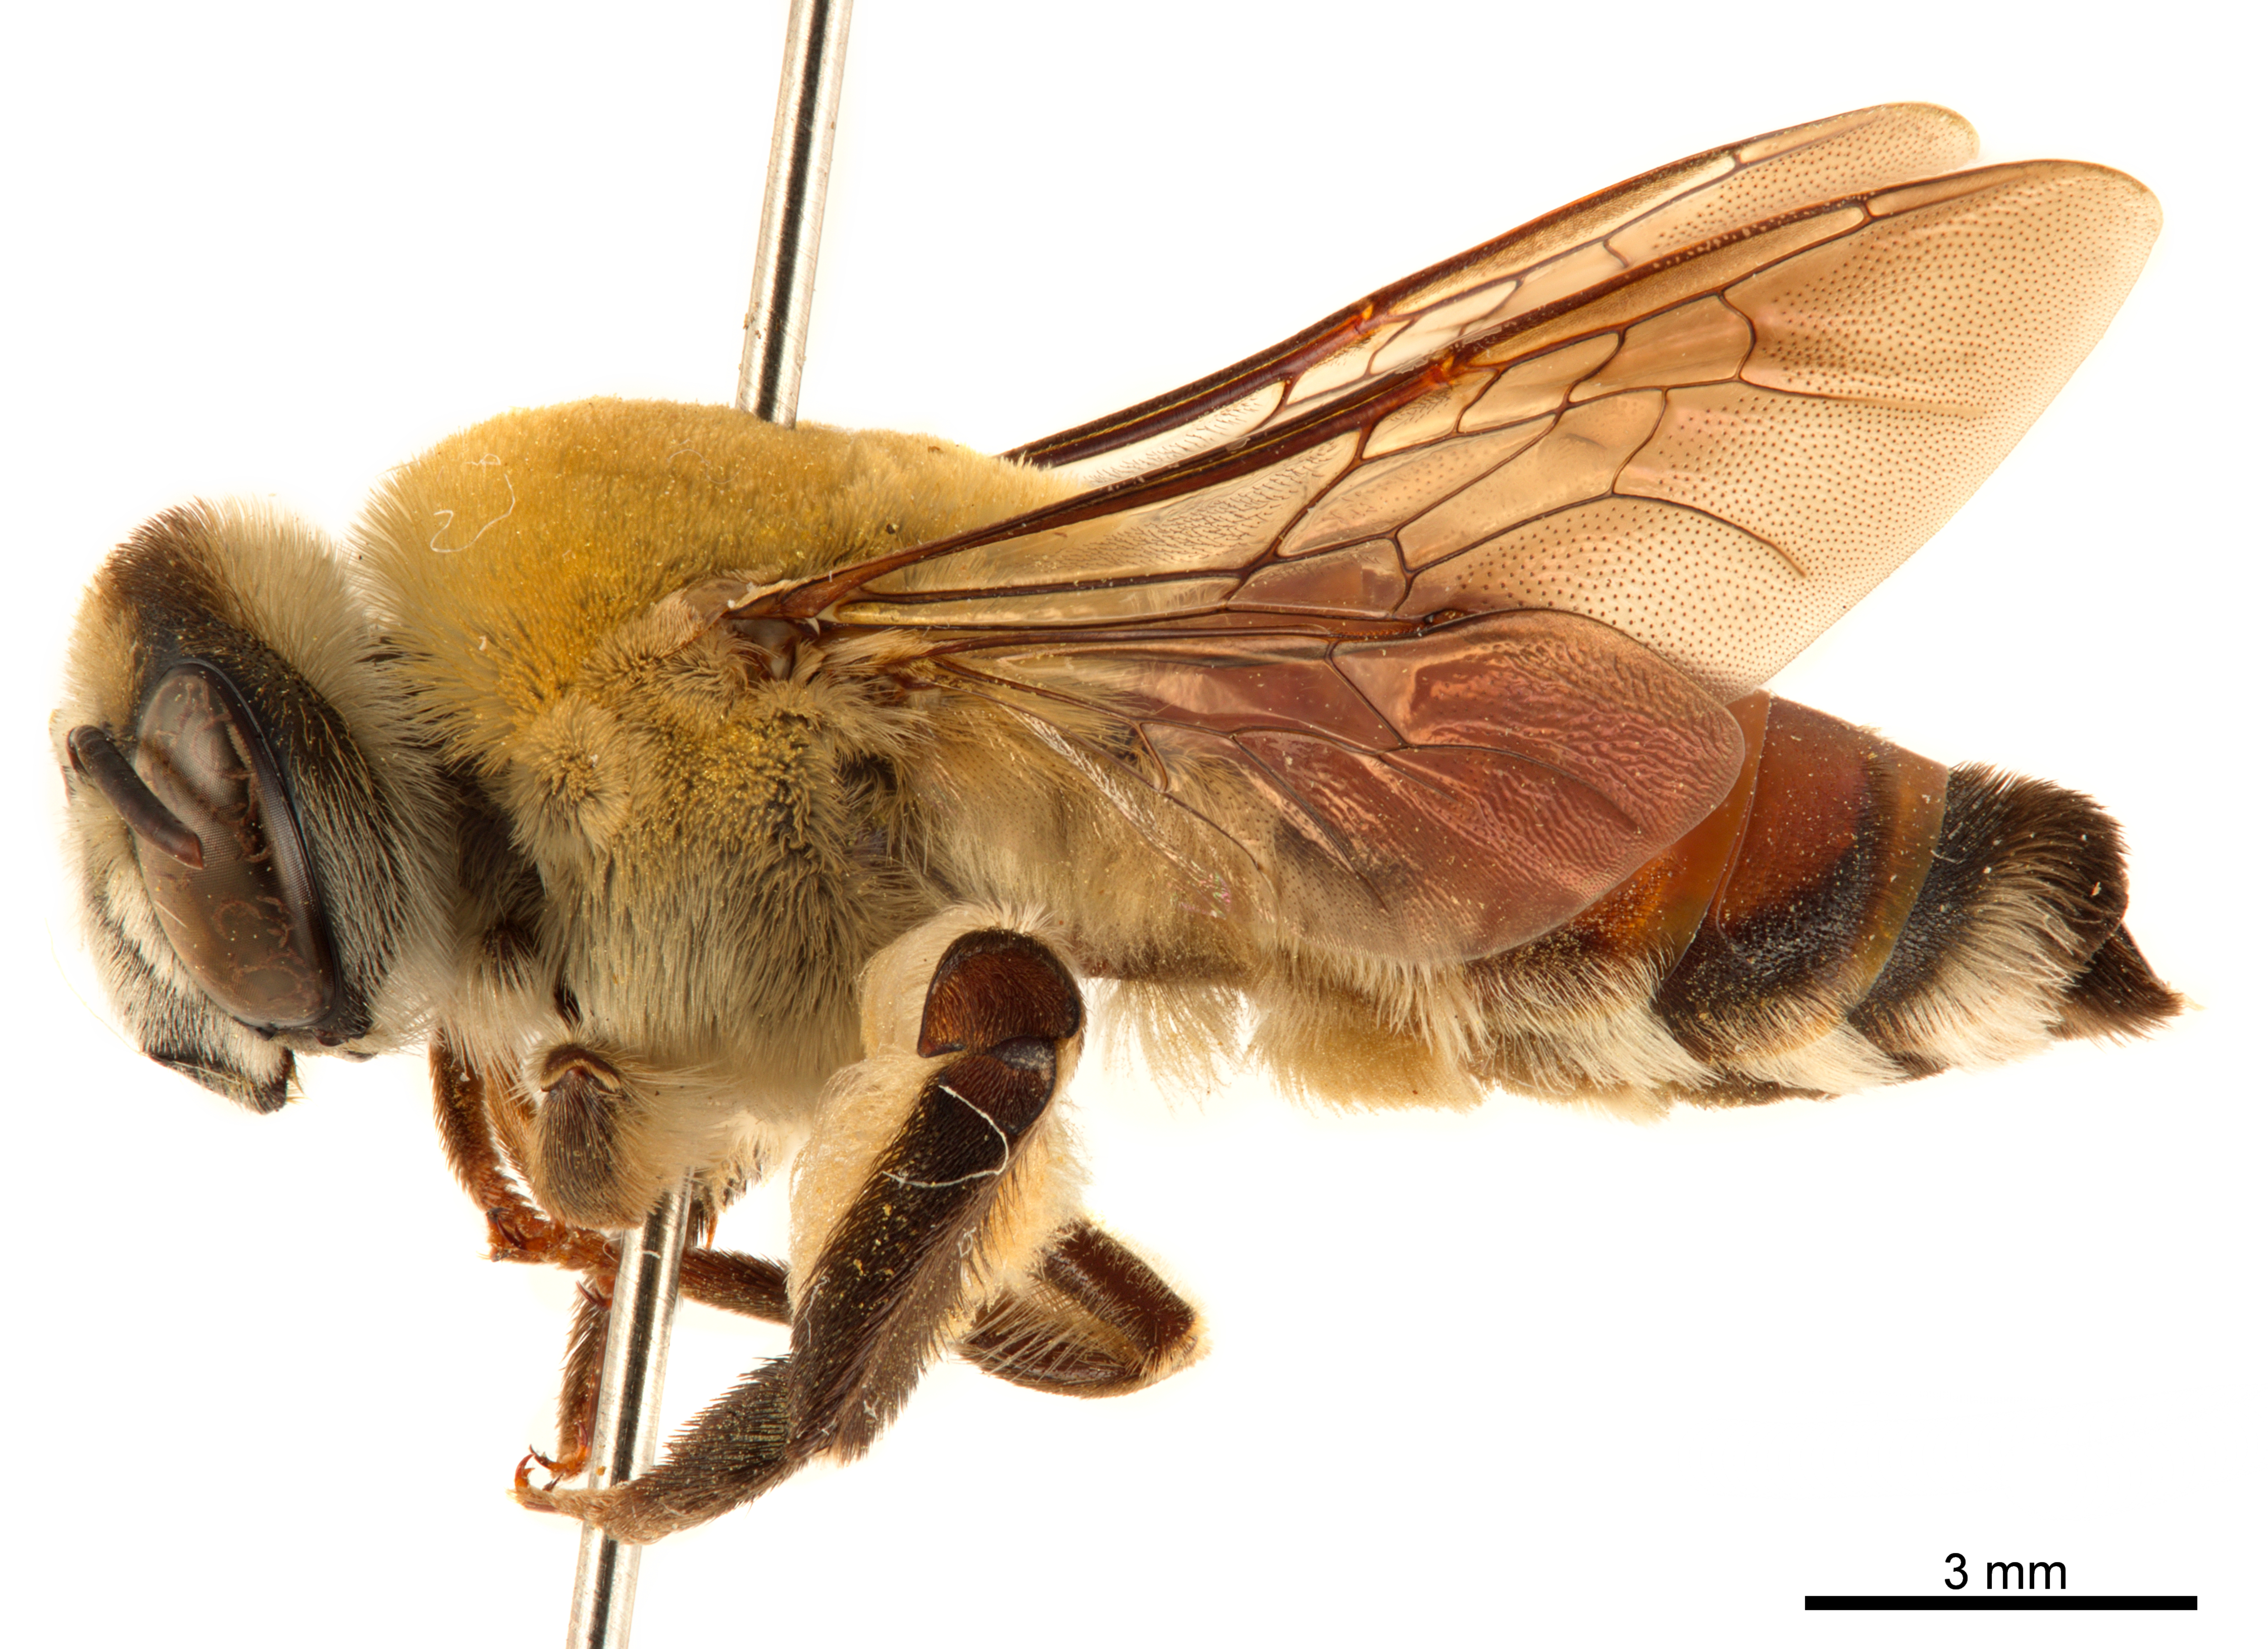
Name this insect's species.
Notoxaea ferruginea
